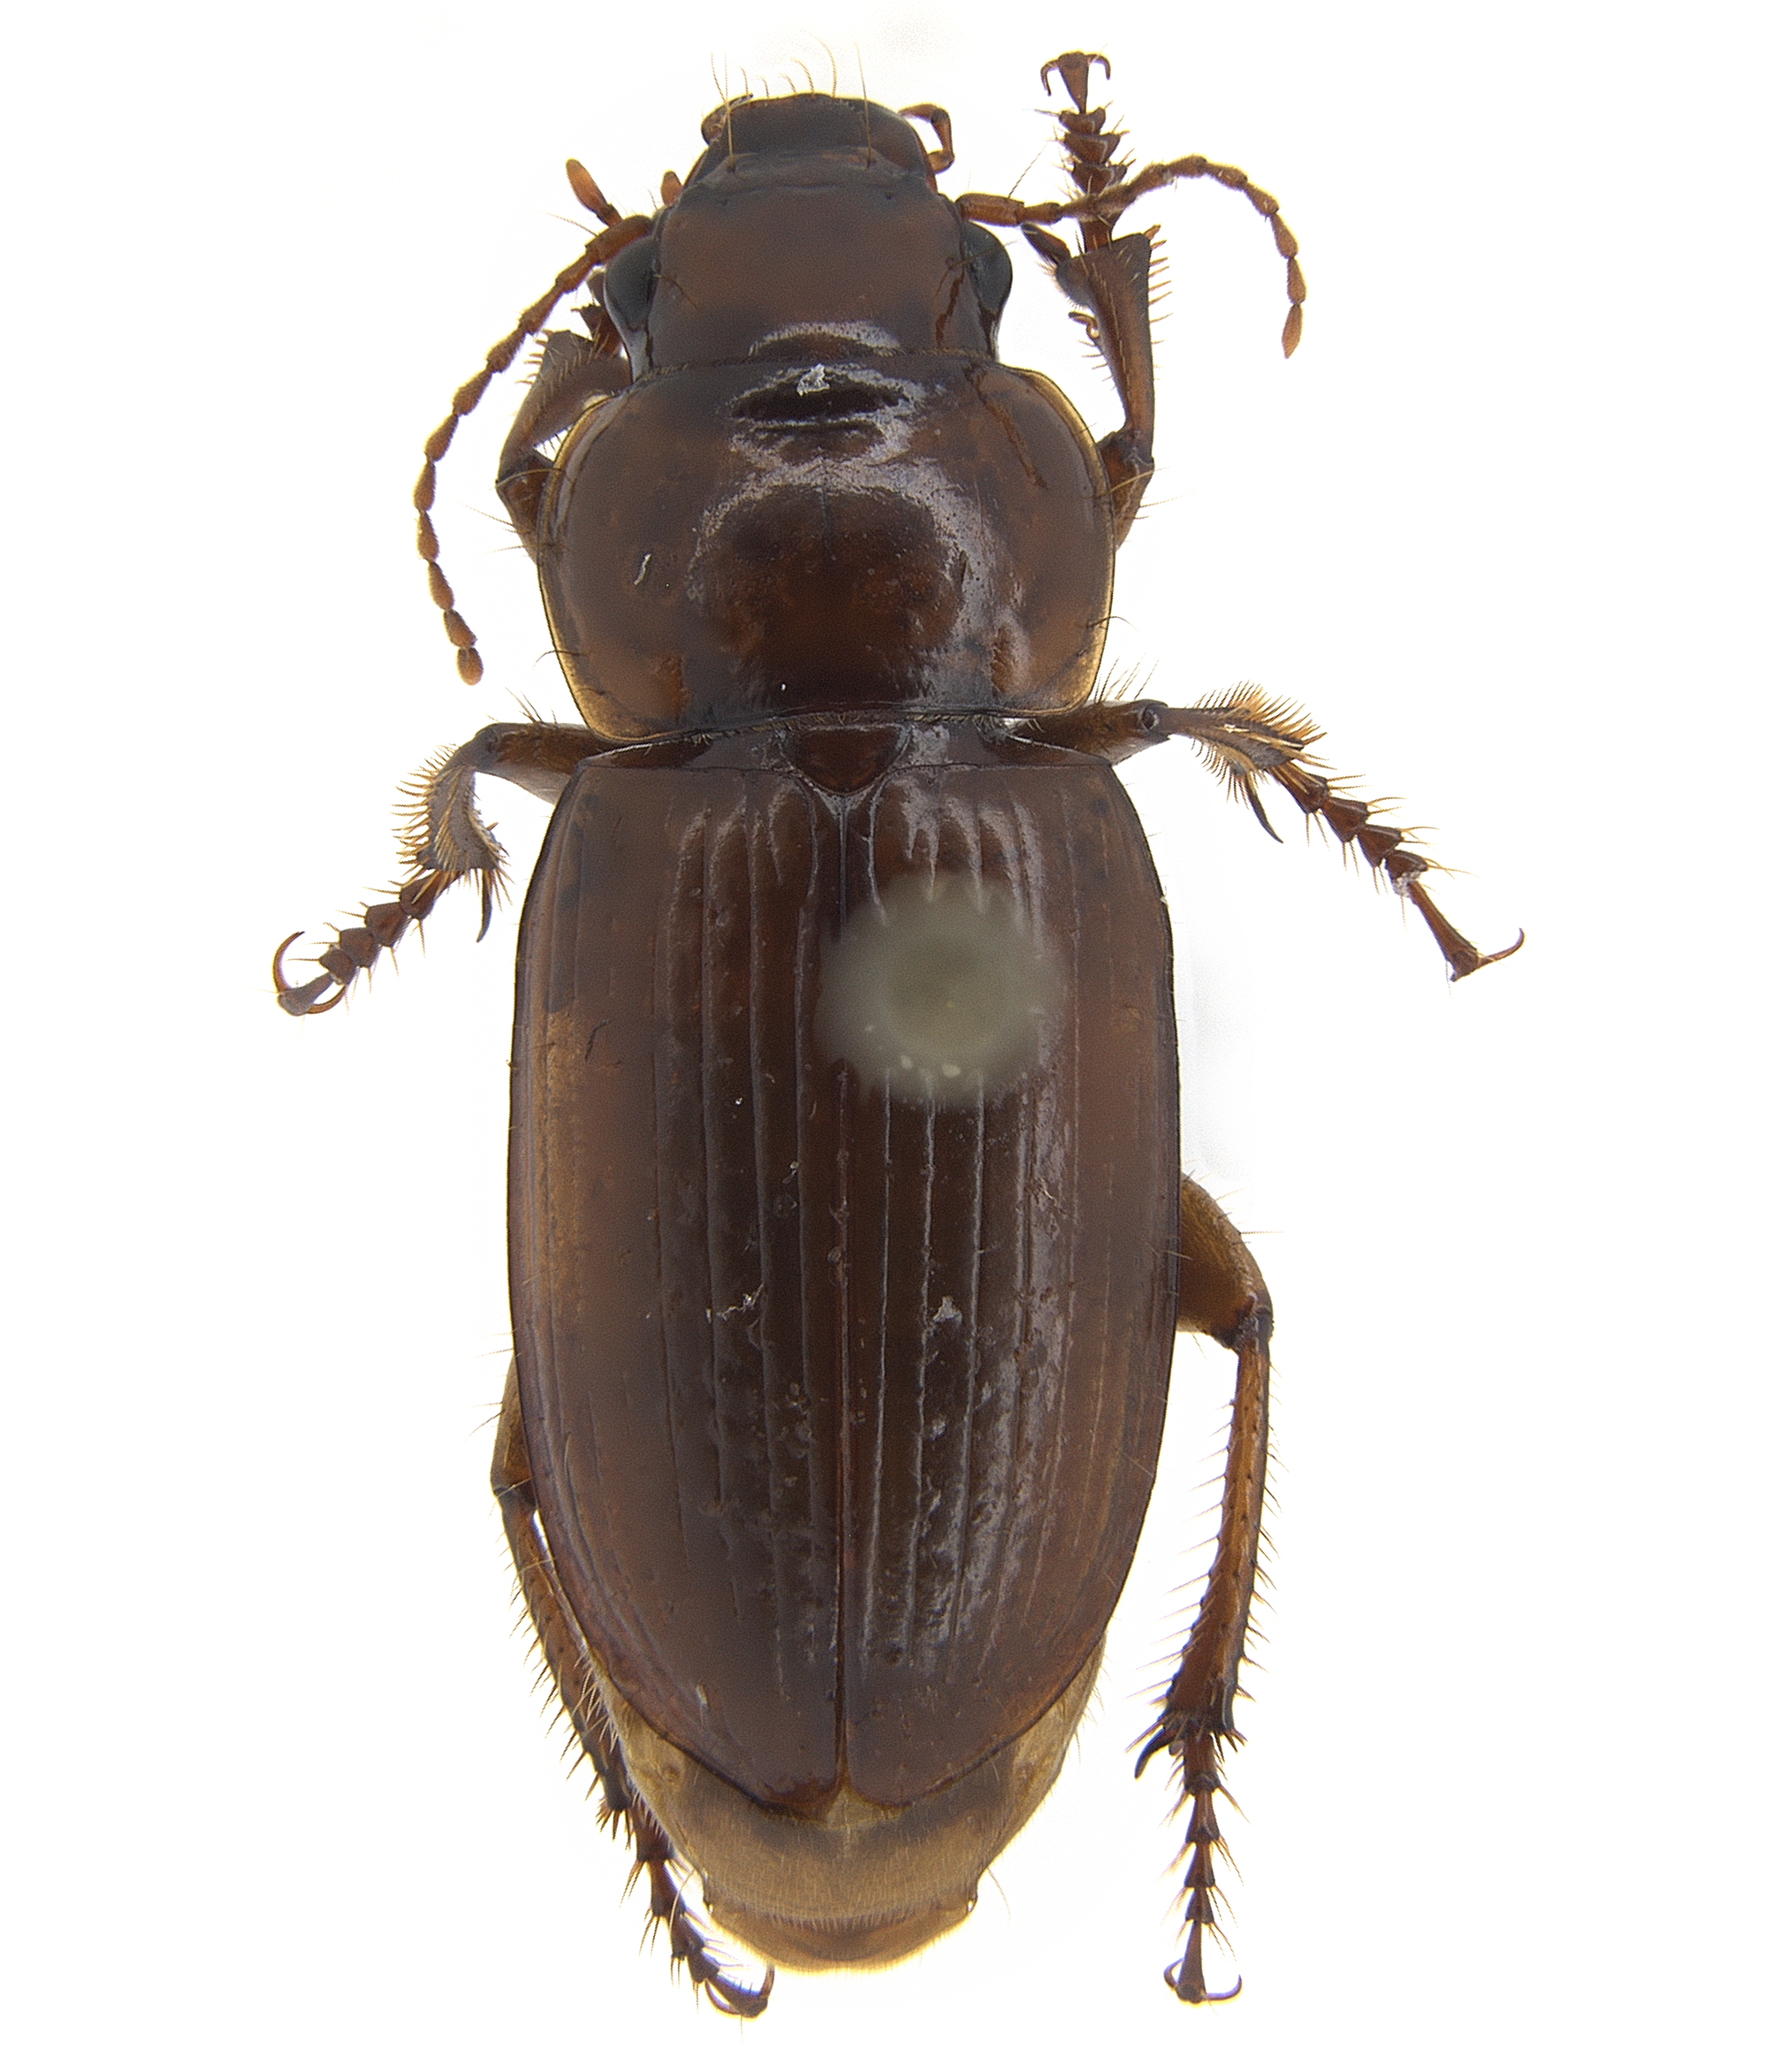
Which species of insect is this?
Hartonymus hoodi
